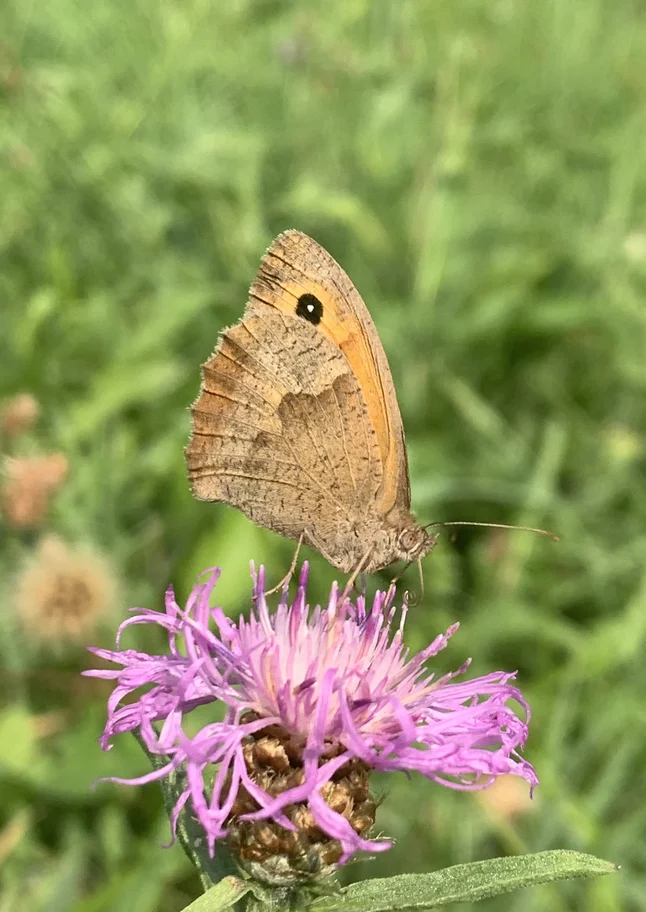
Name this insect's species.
Maniola jurtina
